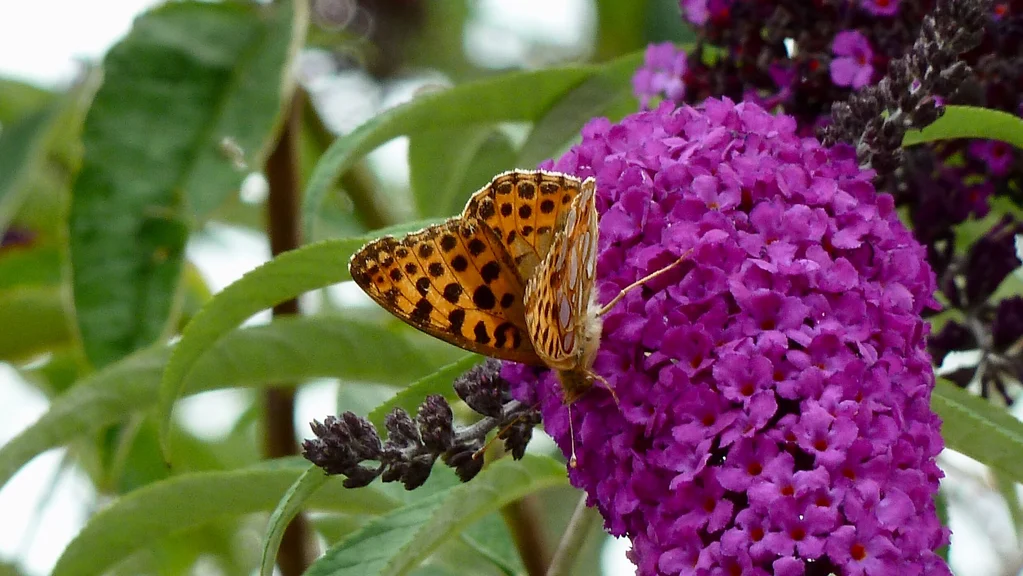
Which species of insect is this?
Issoria lathonia
